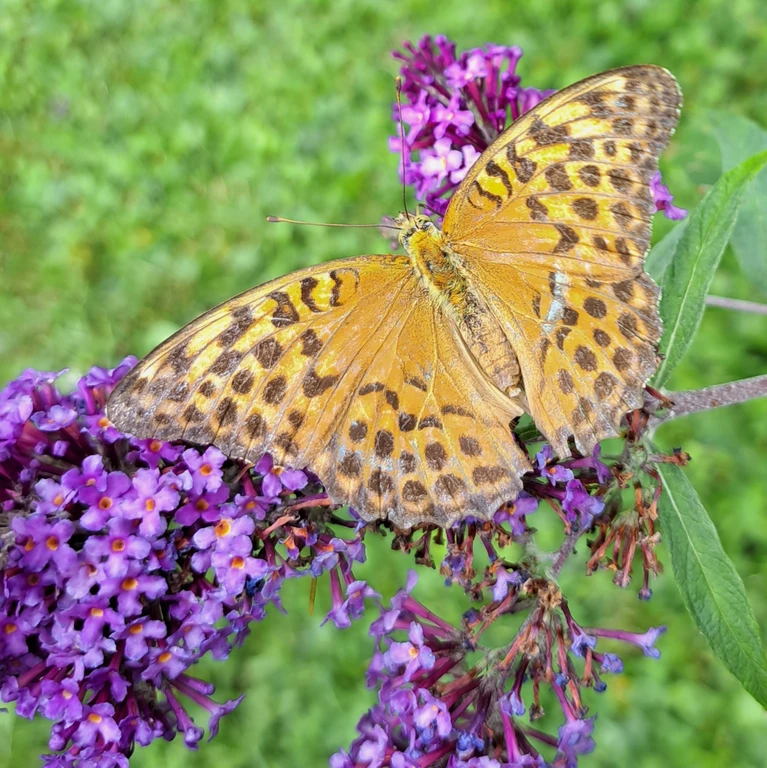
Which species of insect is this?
Argynnis paphia
